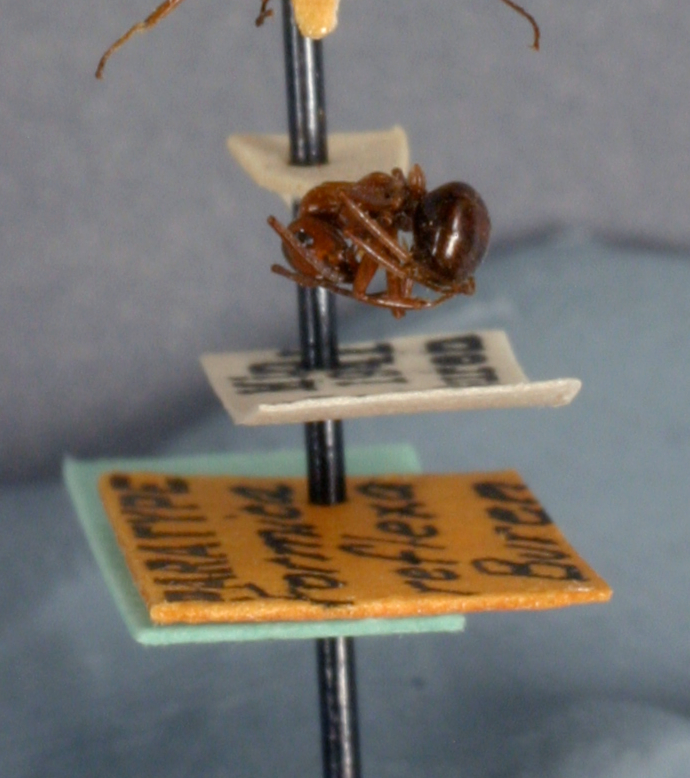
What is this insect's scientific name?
Formica reflexa
